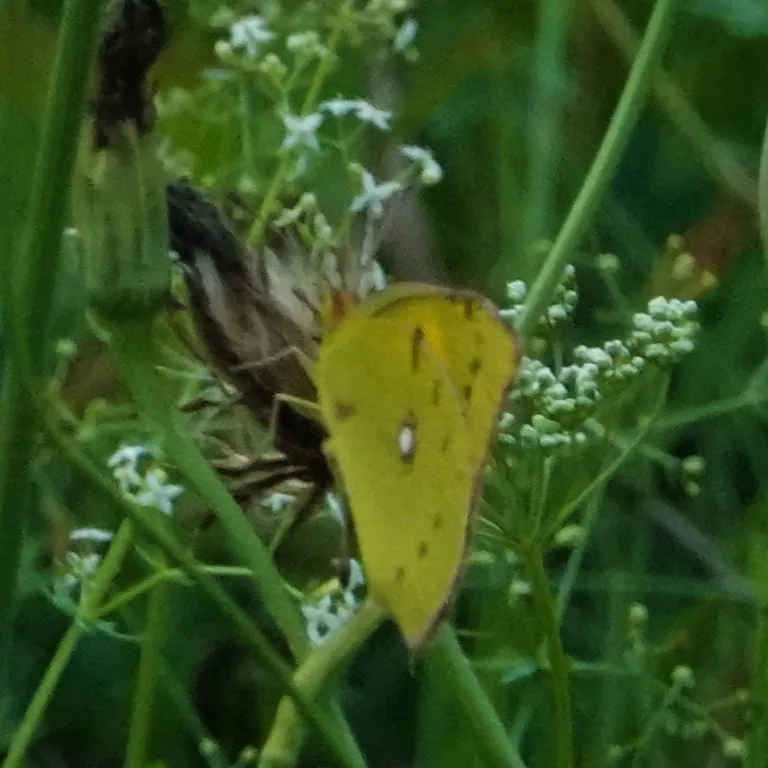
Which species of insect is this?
Colias croceus
